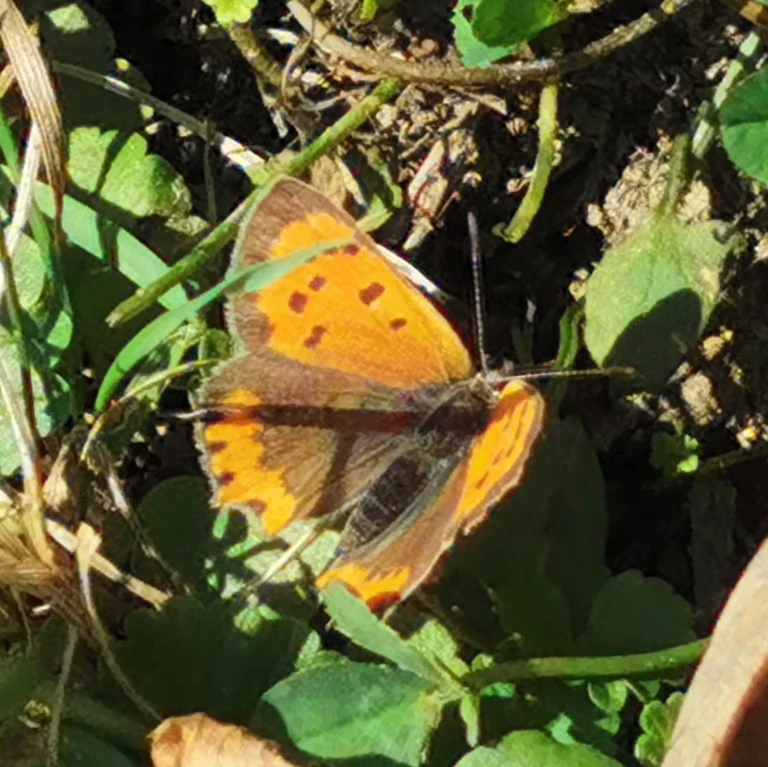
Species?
Lycaena phlaeas
